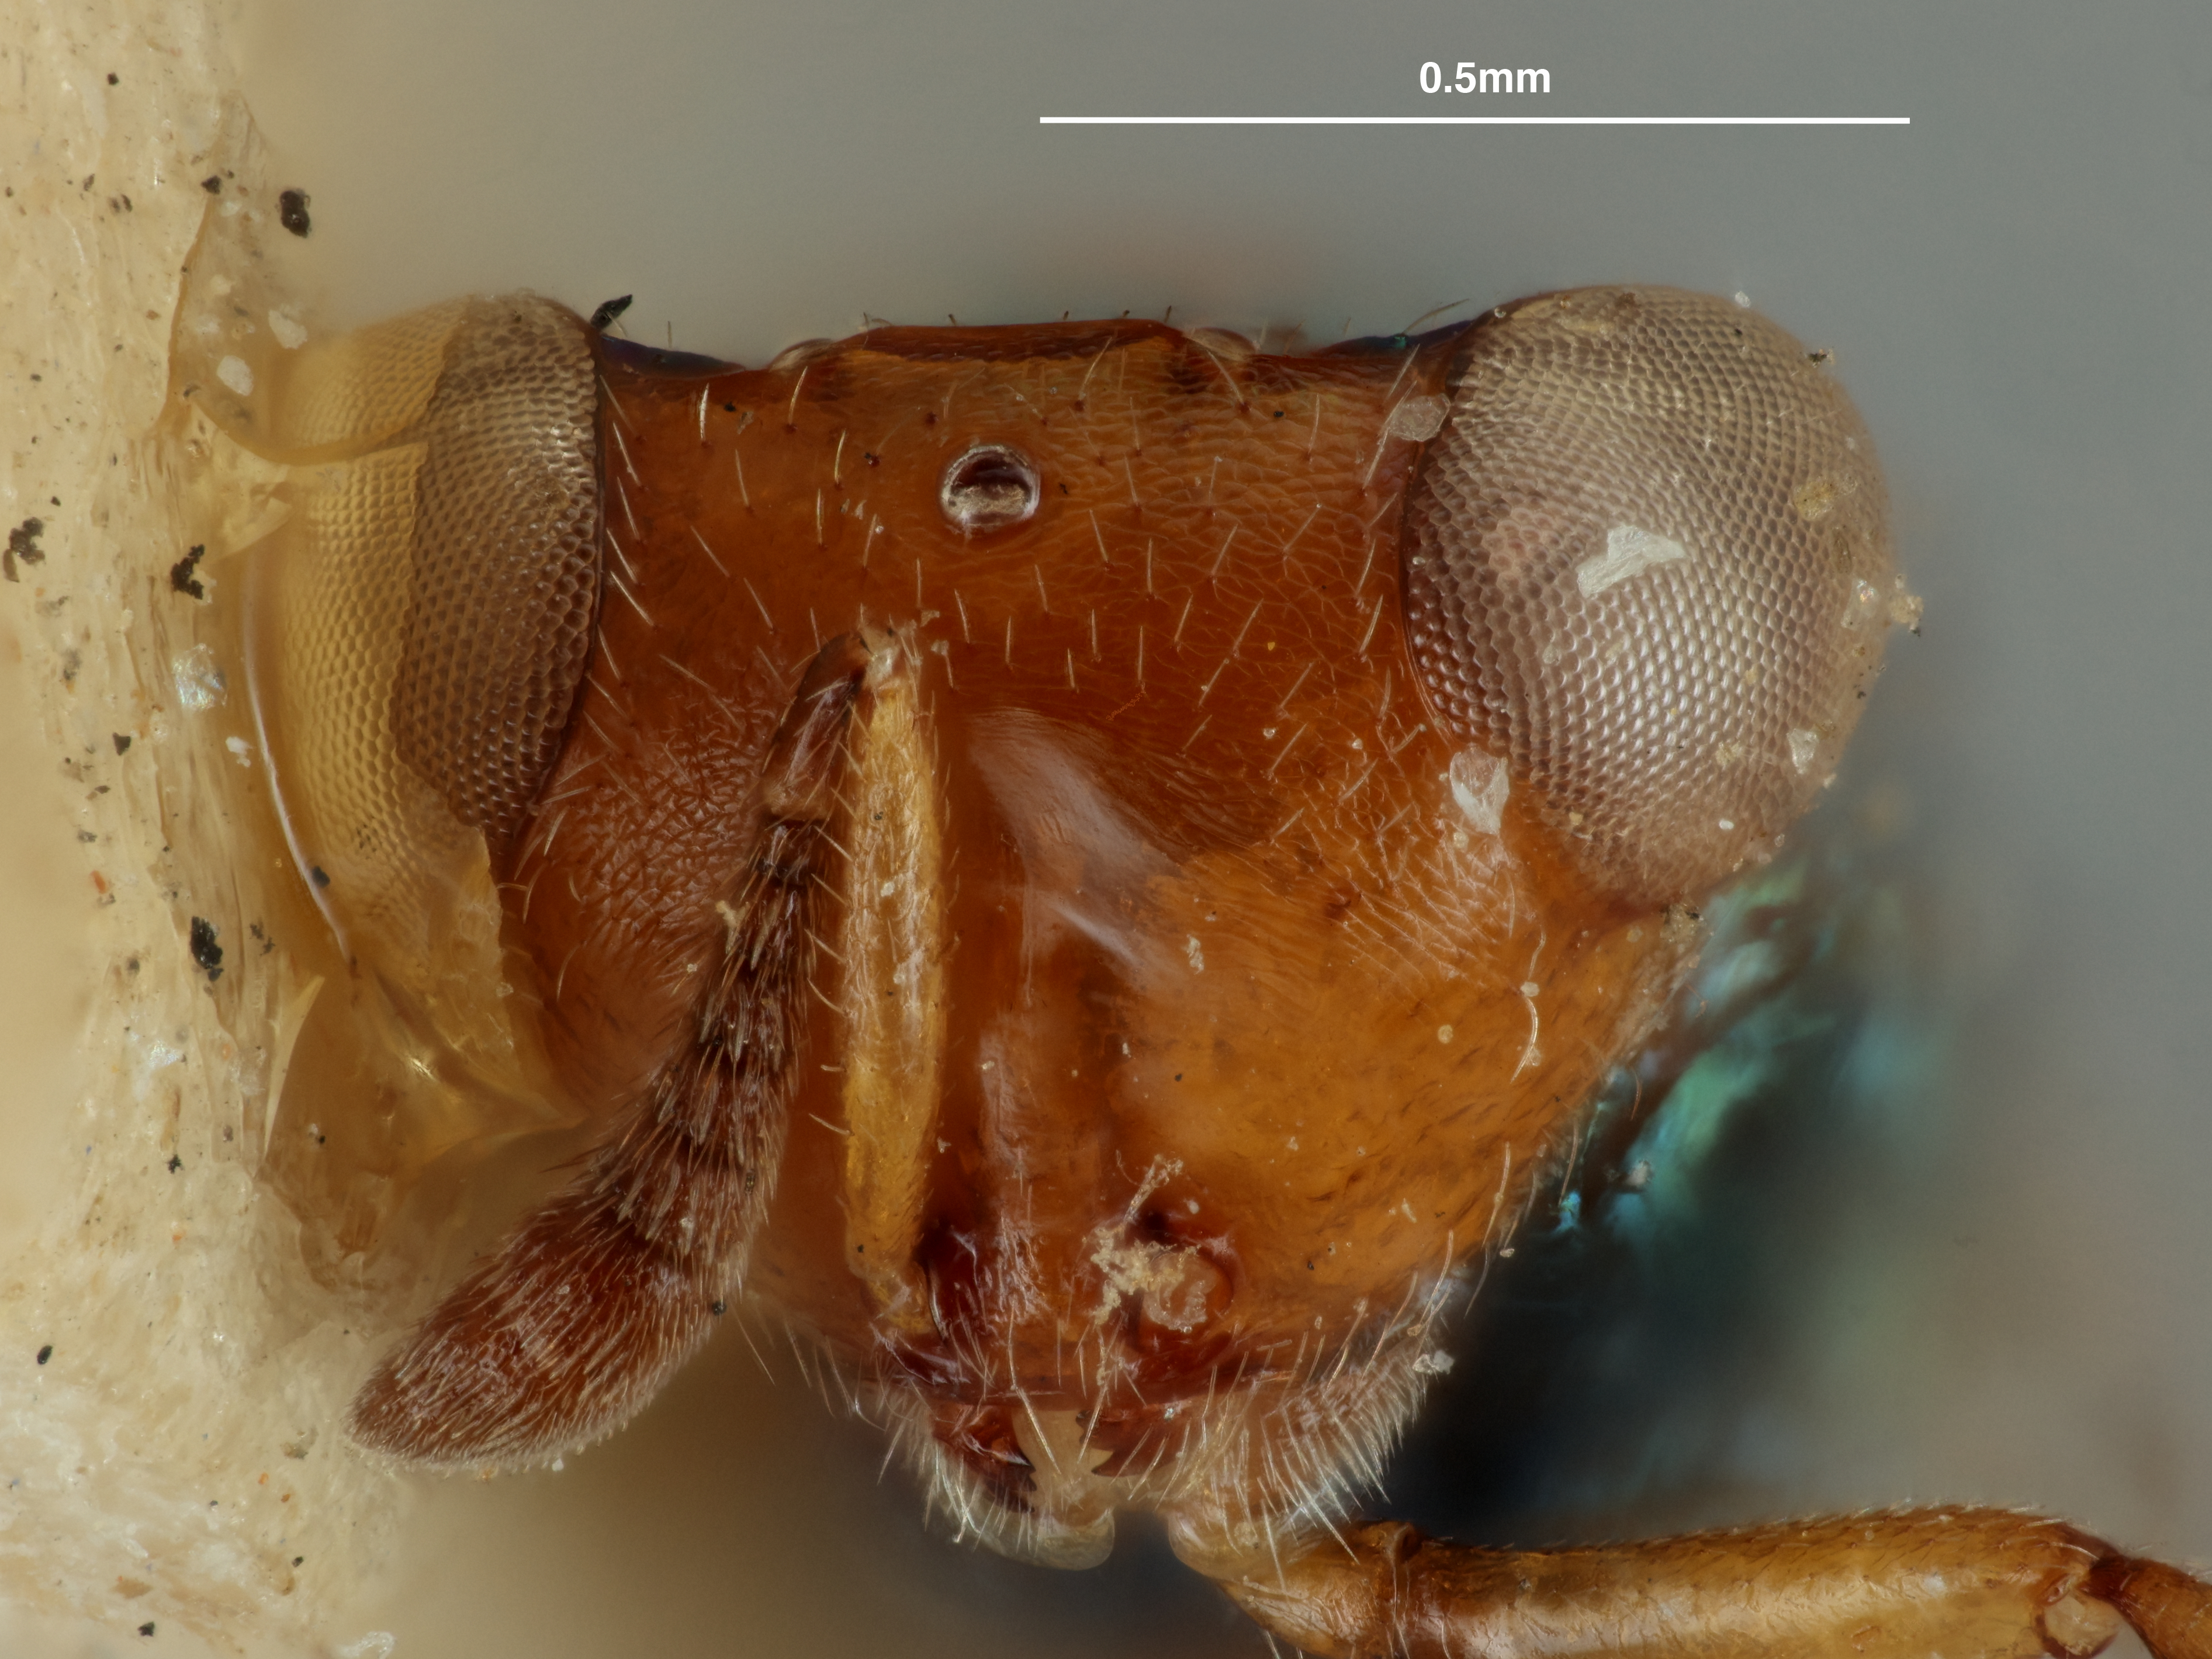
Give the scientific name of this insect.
Tomocera californica
